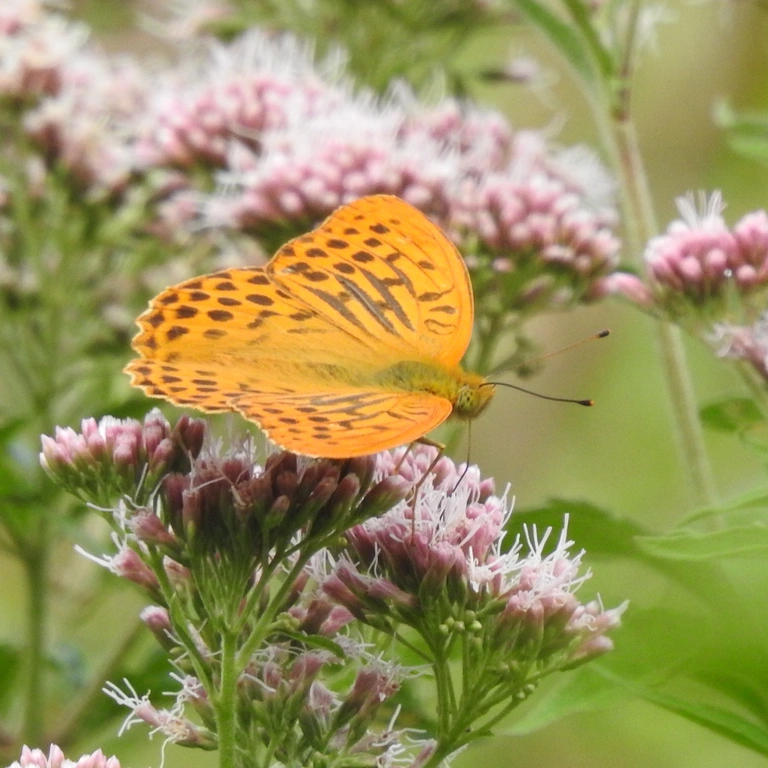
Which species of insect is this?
Argynnis paphia
